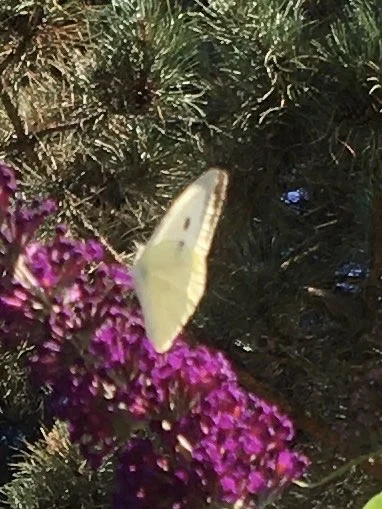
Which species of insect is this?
Pieris brassicae
